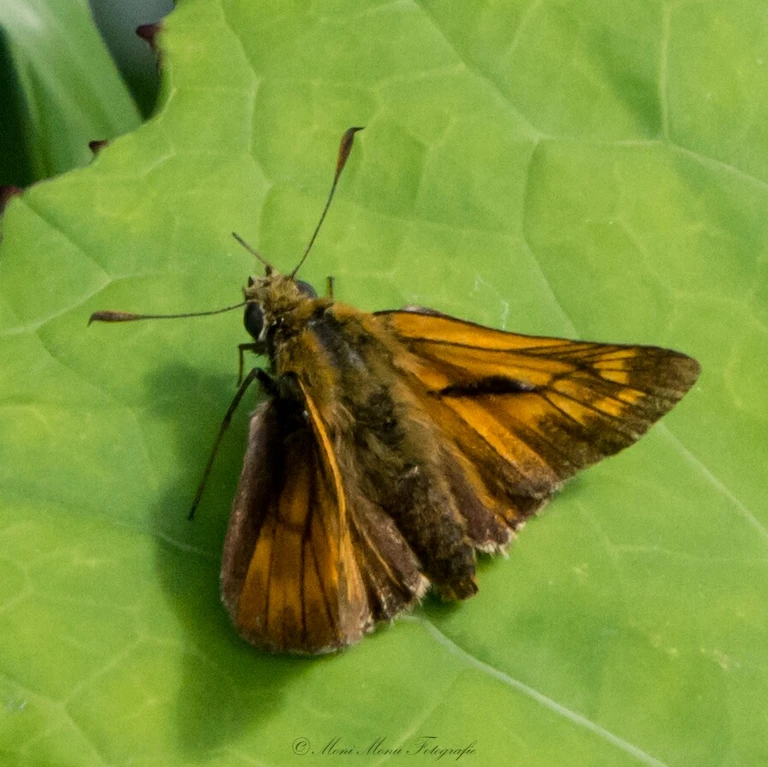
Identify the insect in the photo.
Ochlodes sylvanus (also Ochlodes venata)
